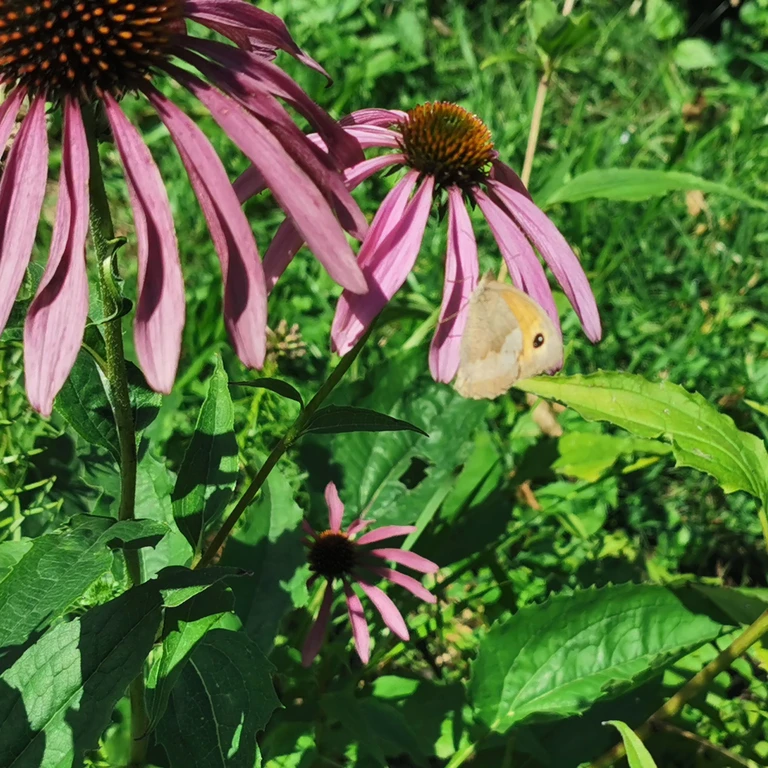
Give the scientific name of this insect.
Maniola jurtina
